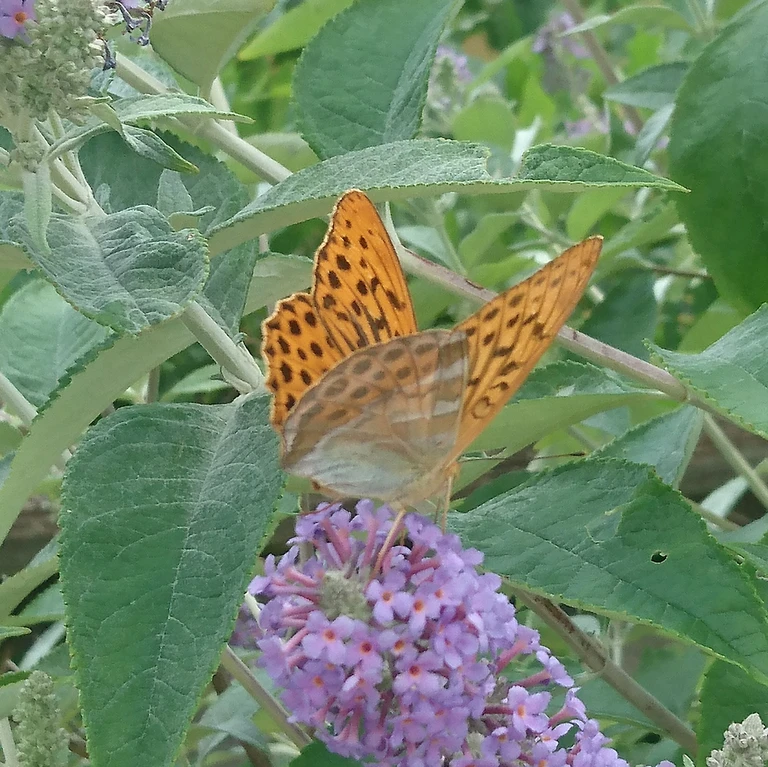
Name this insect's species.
Argynnis paphia
